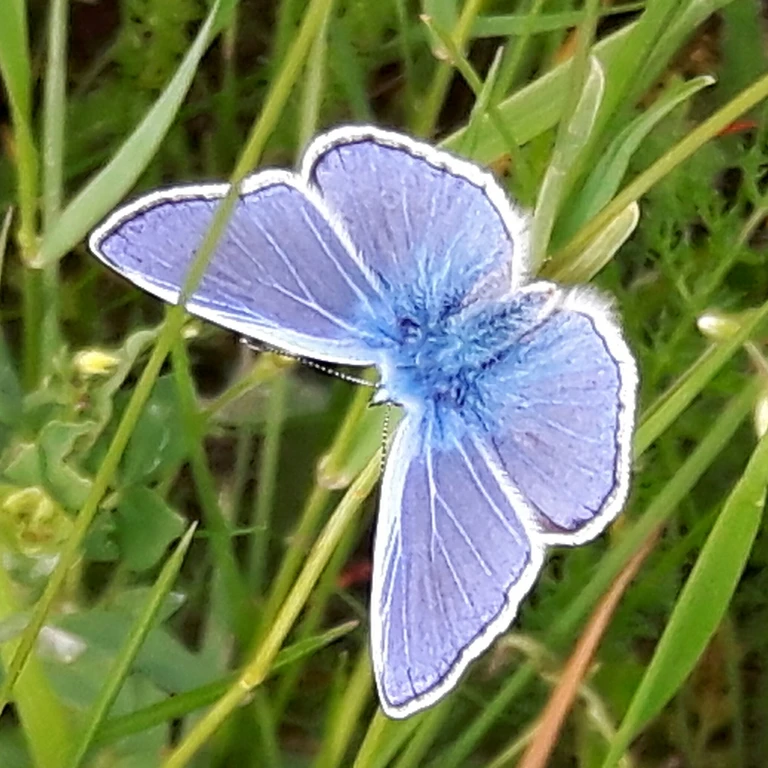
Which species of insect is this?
Polyommatus icarus
